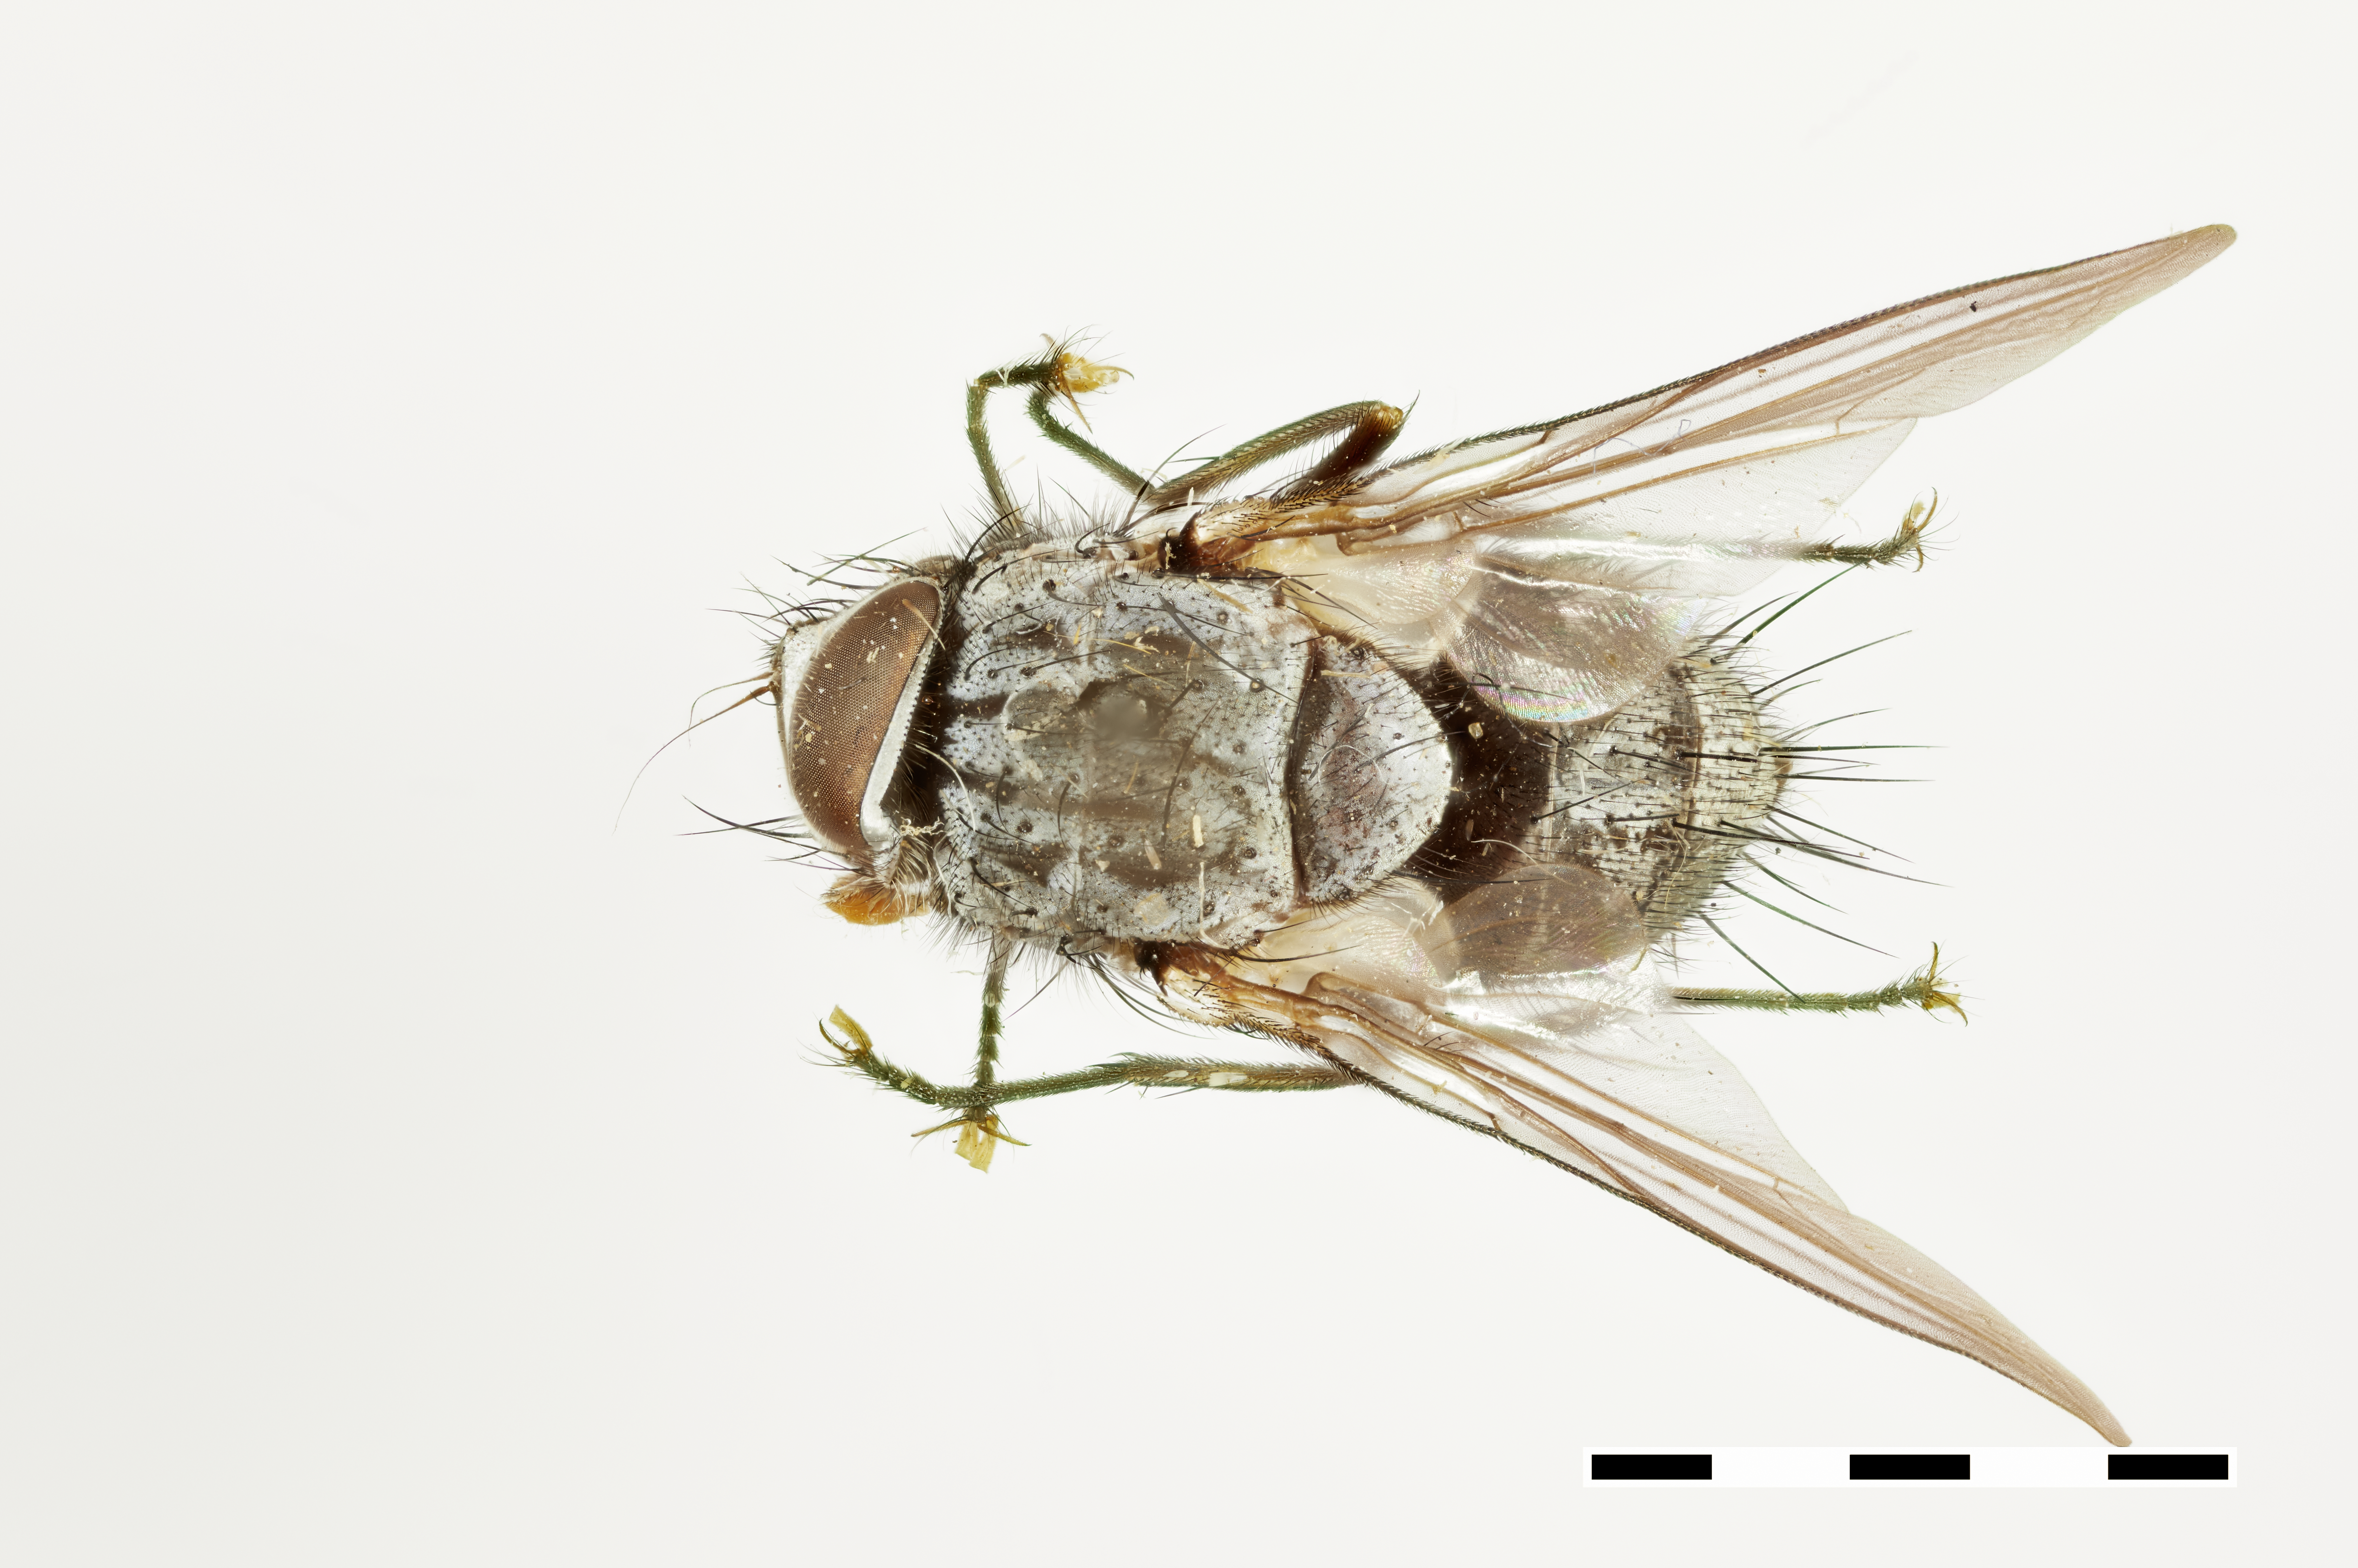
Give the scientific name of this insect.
Zenillia virilis
